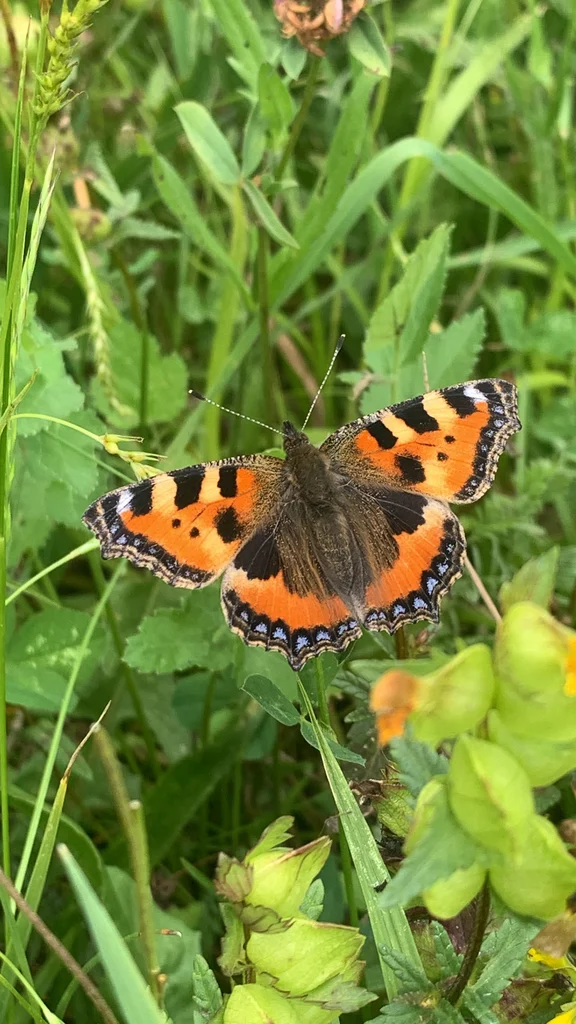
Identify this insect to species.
Aglais urticae
